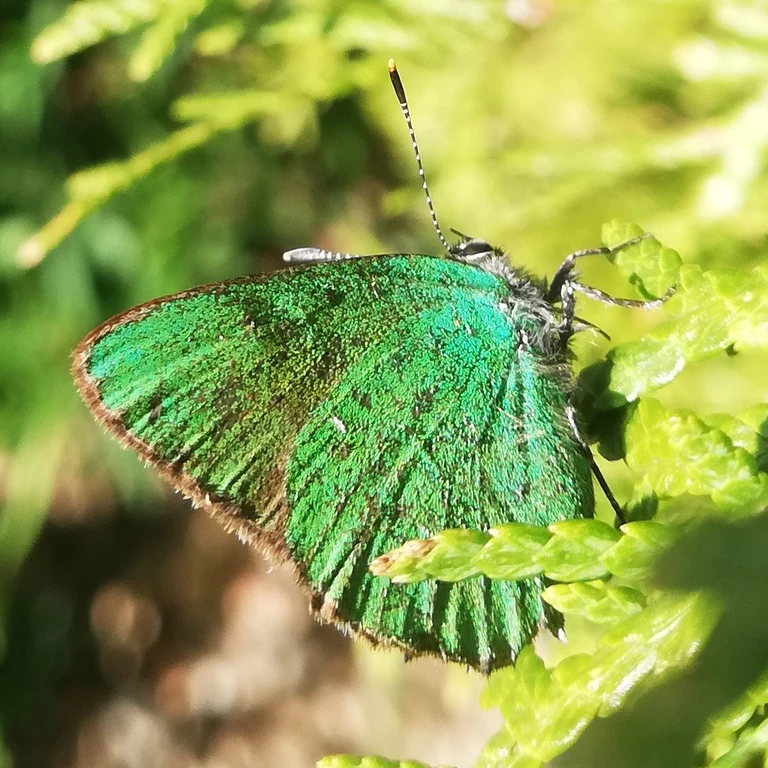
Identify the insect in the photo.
Callophrys rubi
